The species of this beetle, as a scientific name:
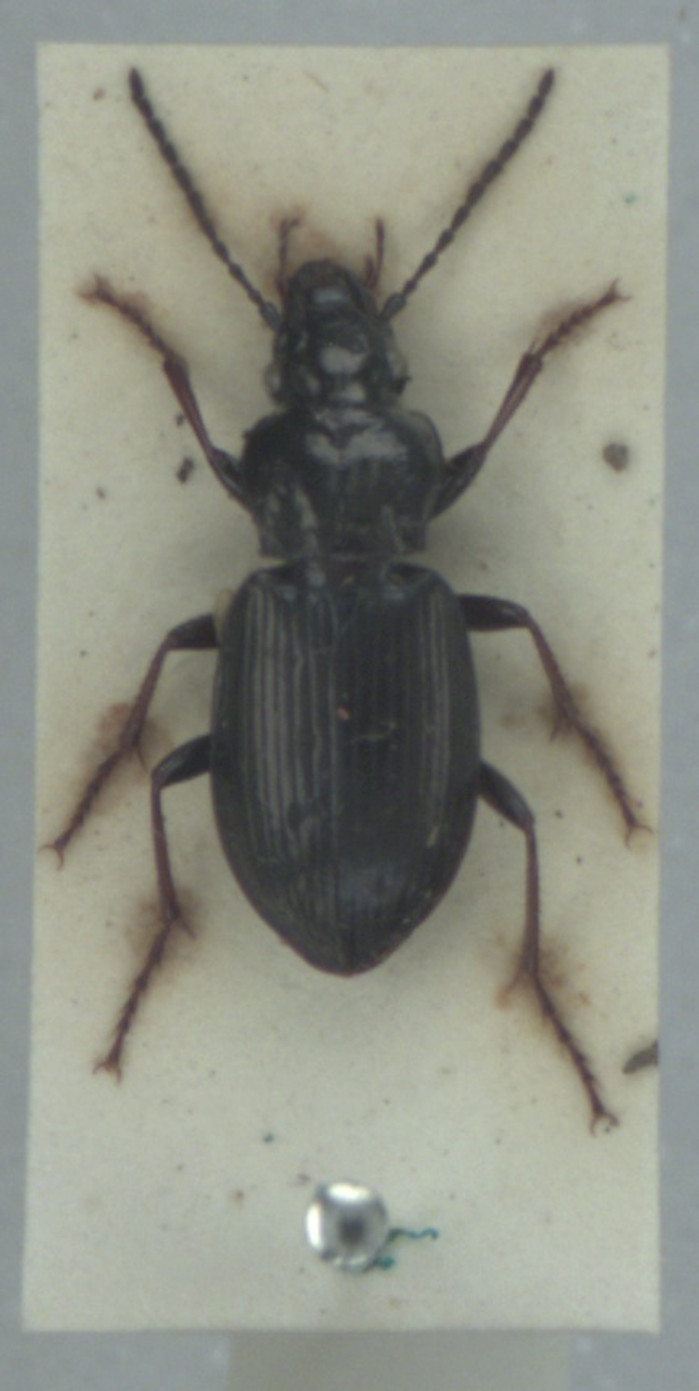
Pterostichus oblongopunctatus
